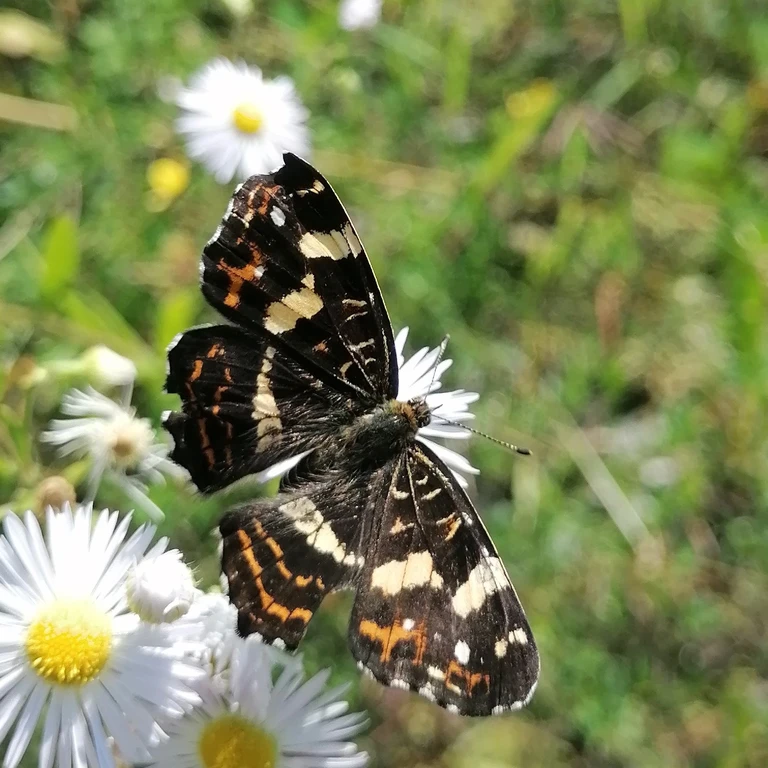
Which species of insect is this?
Araschnia levana
